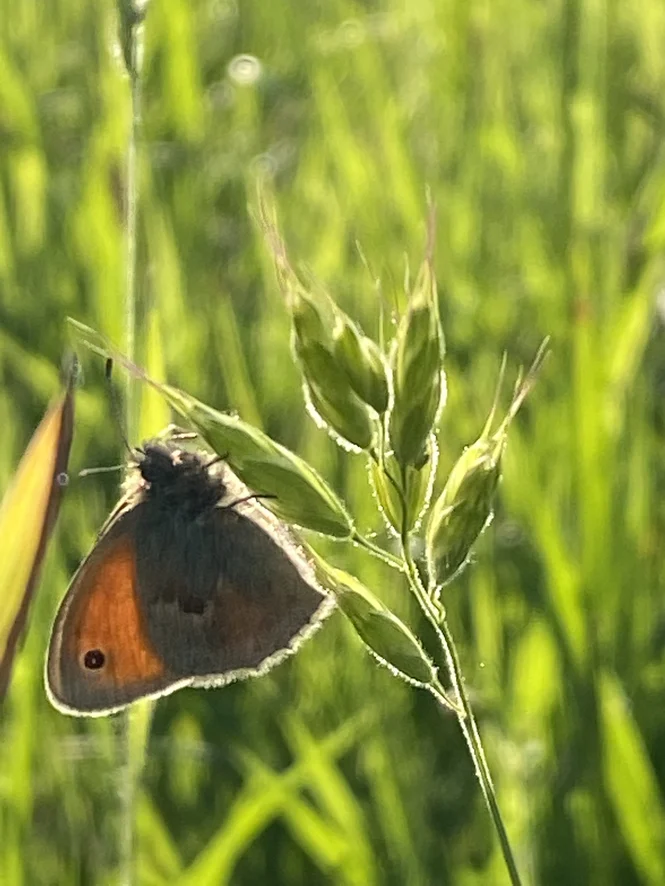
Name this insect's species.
Coenonympha pamphilus
